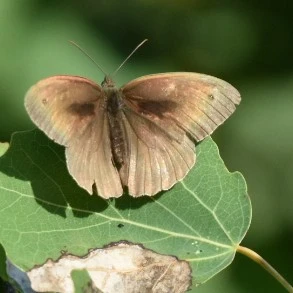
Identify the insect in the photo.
Maniola jurtina
